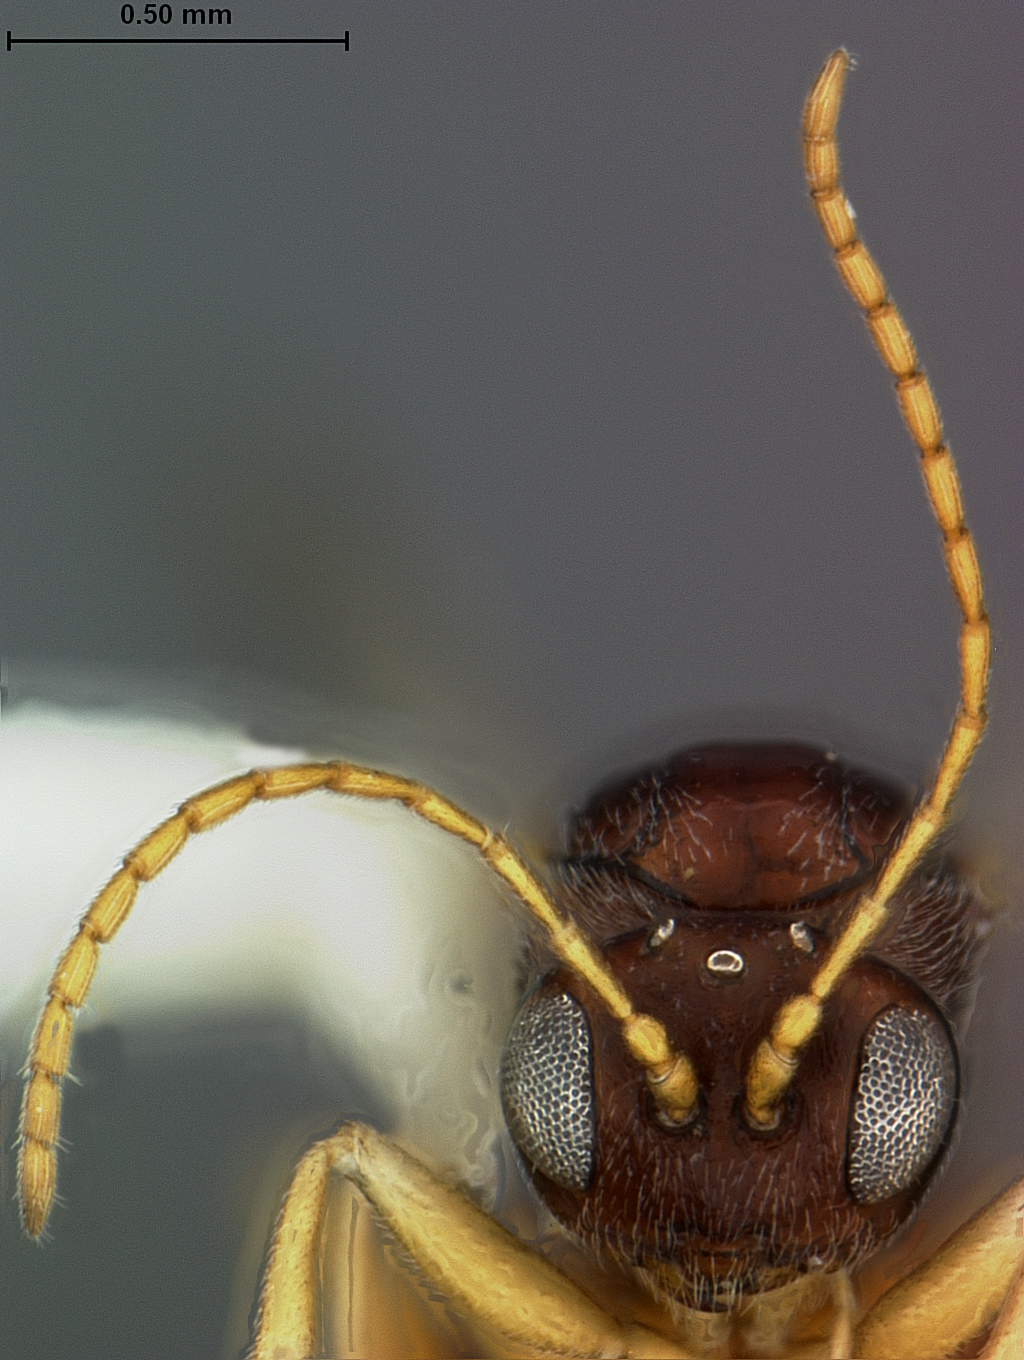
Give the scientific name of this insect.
Dryocosmus rileypokei
